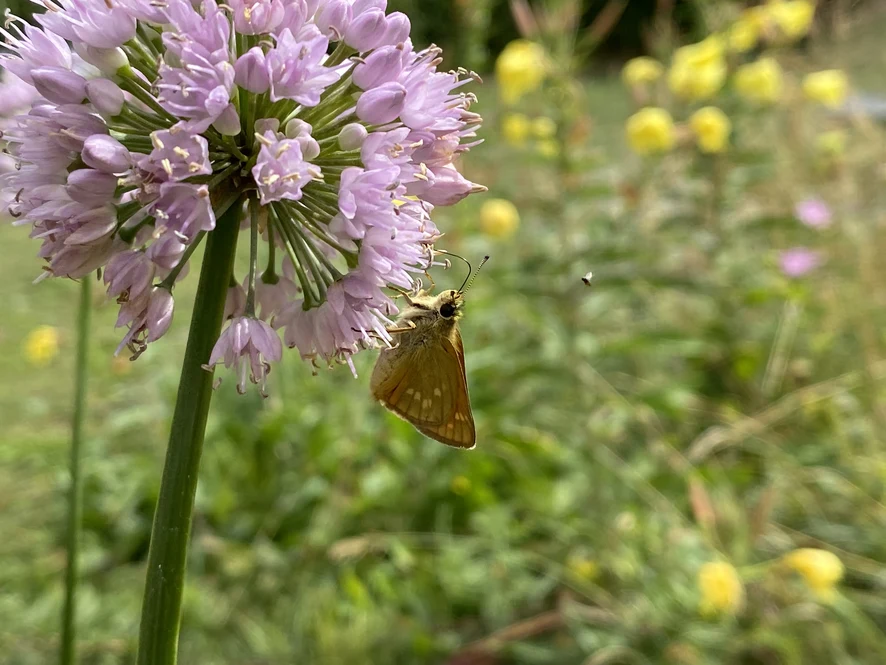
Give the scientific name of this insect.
Ochlodes sylvanus (also Ochlodes venata)
